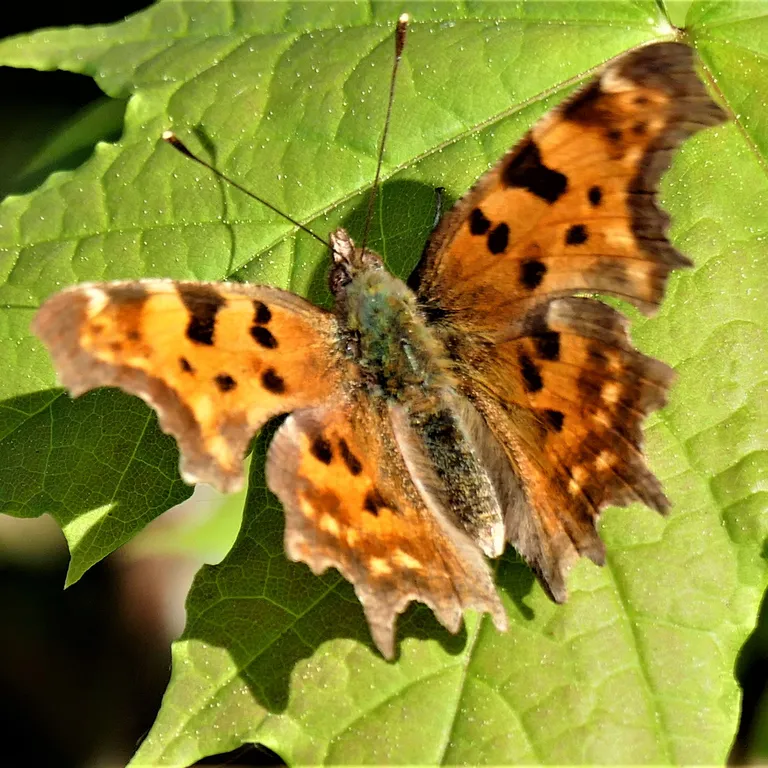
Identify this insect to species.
Polygonia c-album
